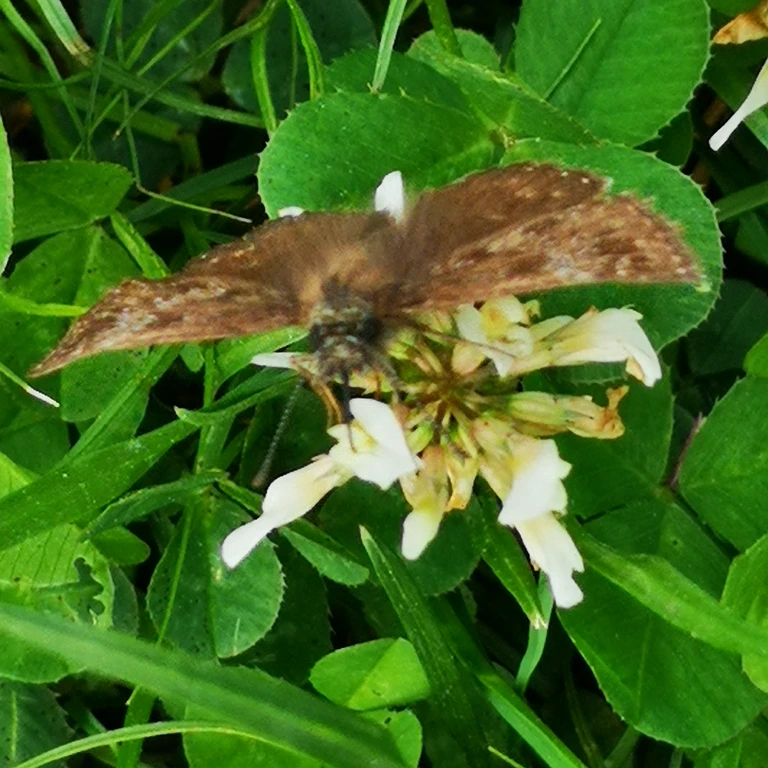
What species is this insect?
Erynnis tages
